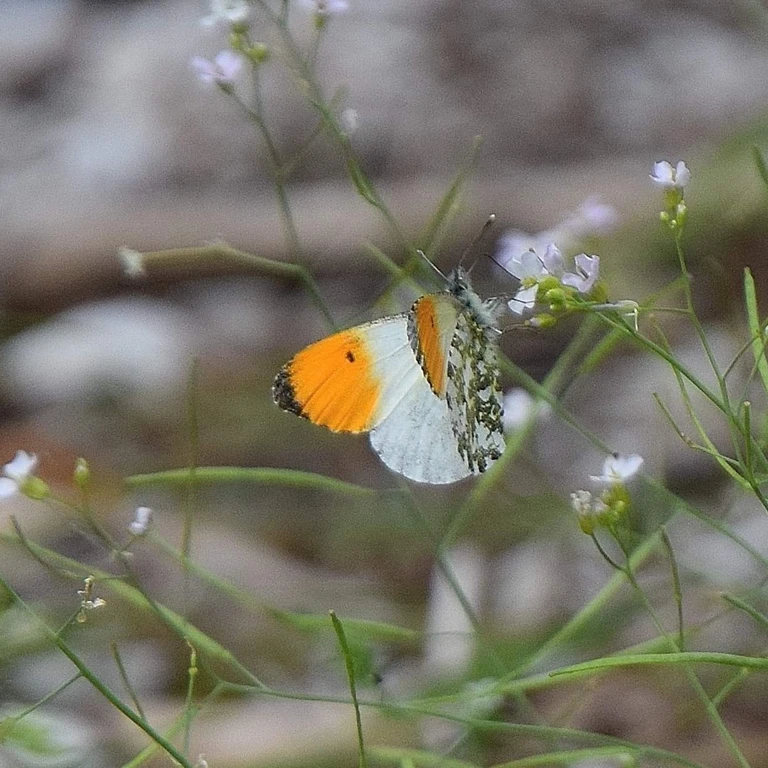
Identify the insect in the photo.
Anthocharis cardamines
